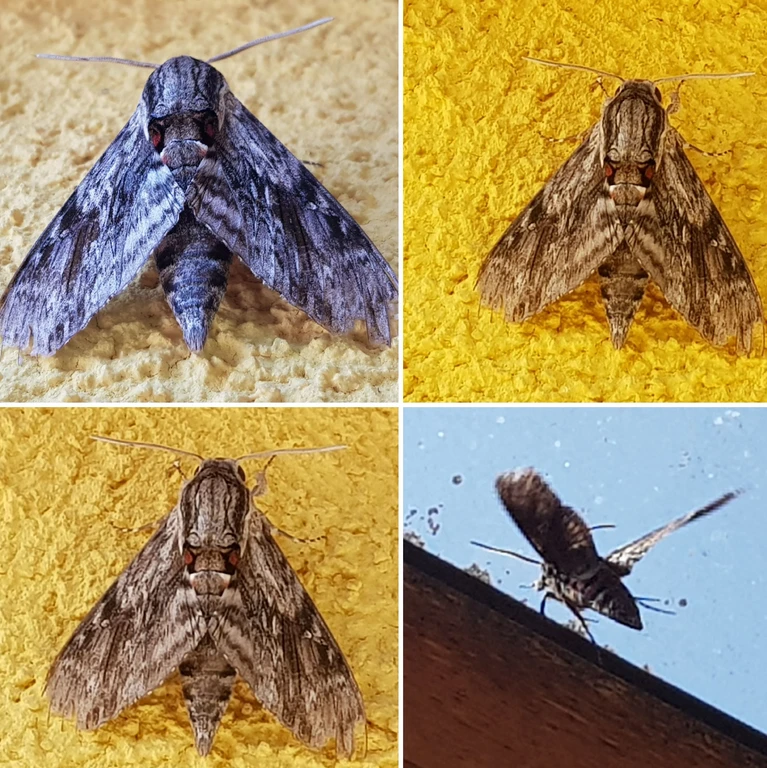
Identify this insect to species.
Agrius convolvuli
